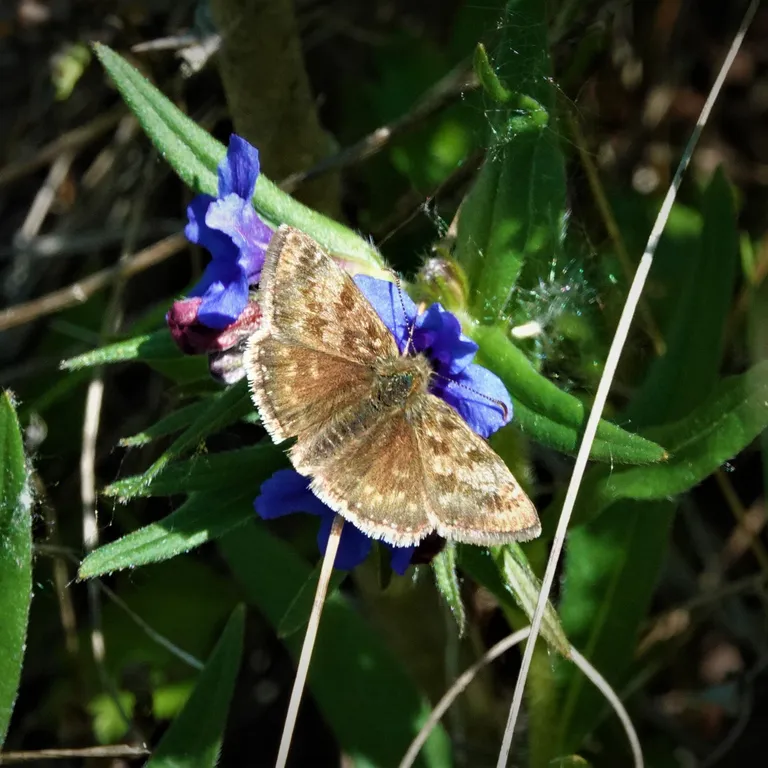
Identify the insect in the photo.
Erynnis tages
